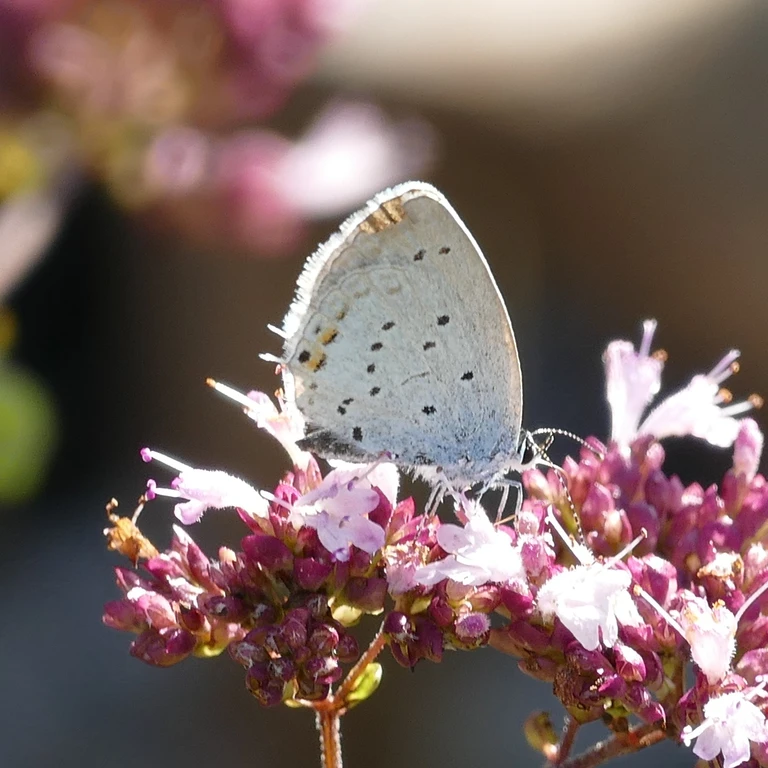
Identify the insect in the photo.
Cupido argiades (also Elkalyce argiades)
